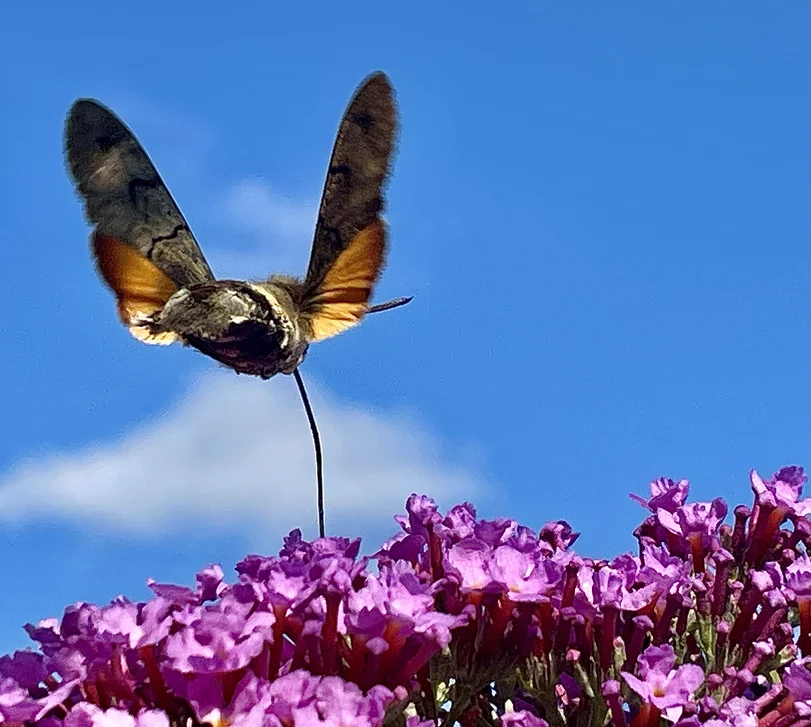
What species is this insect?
Macroglossum stellatarum
